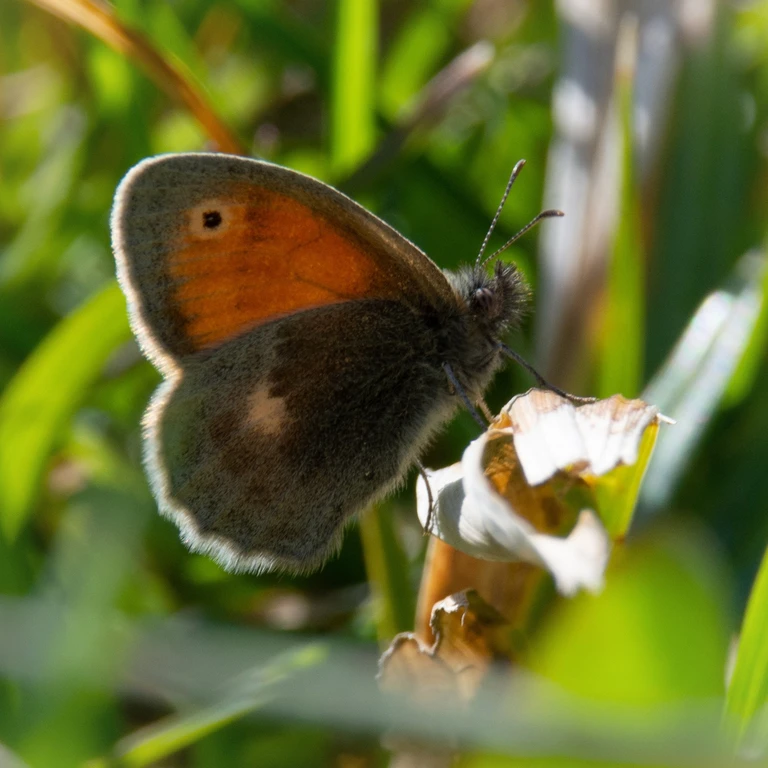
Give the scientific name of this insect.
Coenonympha pamphilus
